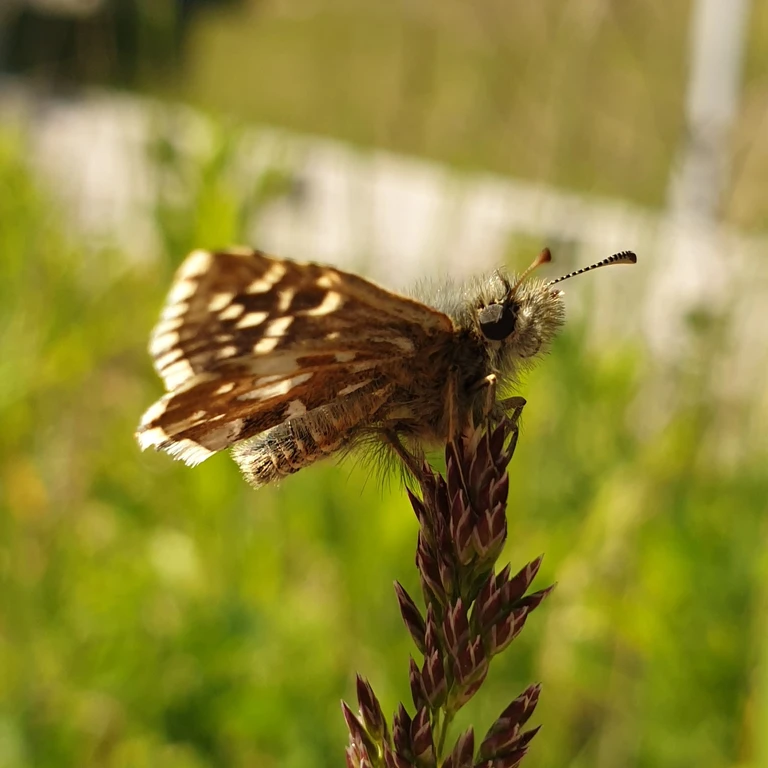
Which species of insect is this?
Pyrgus malvae
